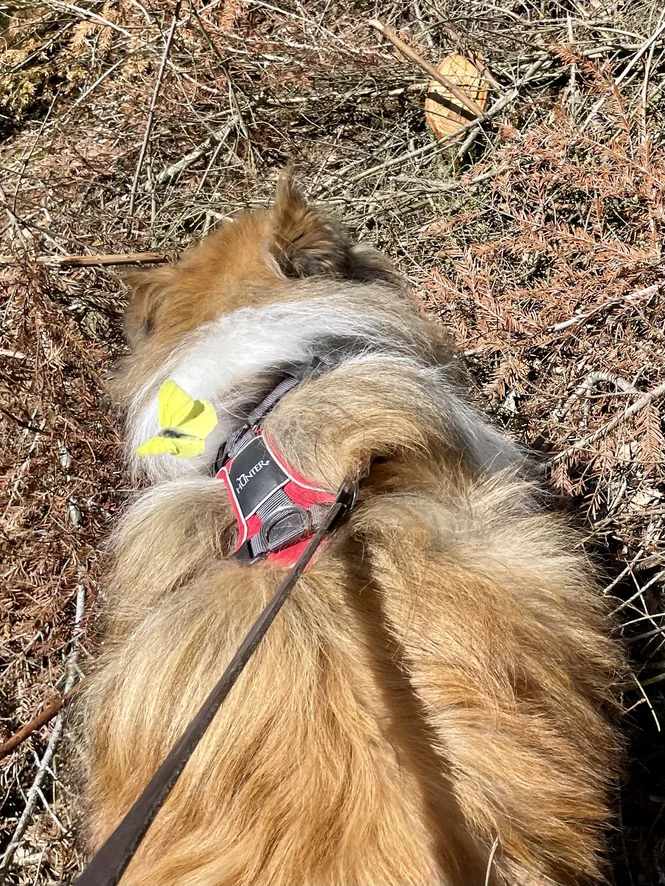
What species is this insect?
Gonepteryx rhamni
